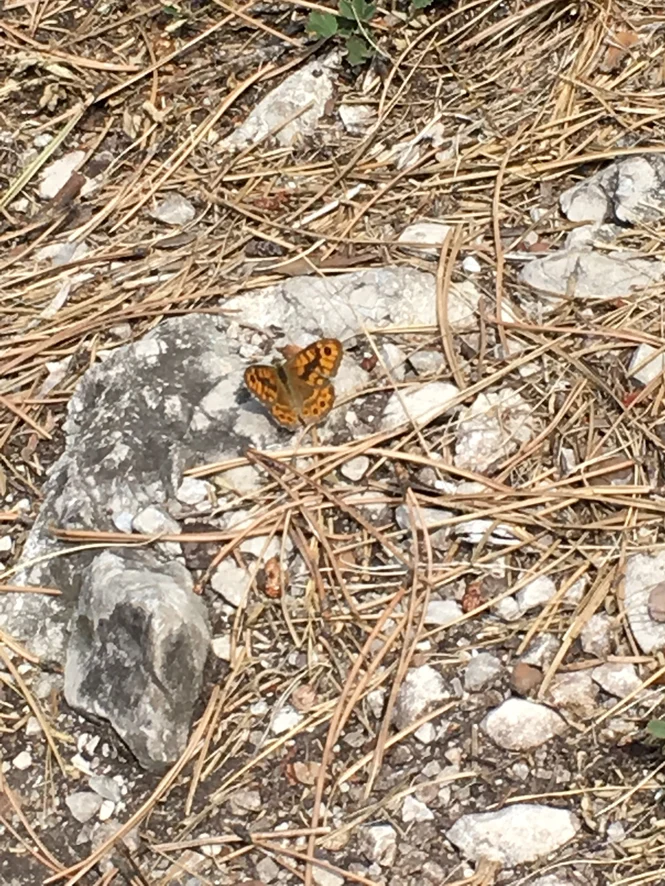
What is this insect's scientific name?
Lasiommata megera (also Pararge megera)
